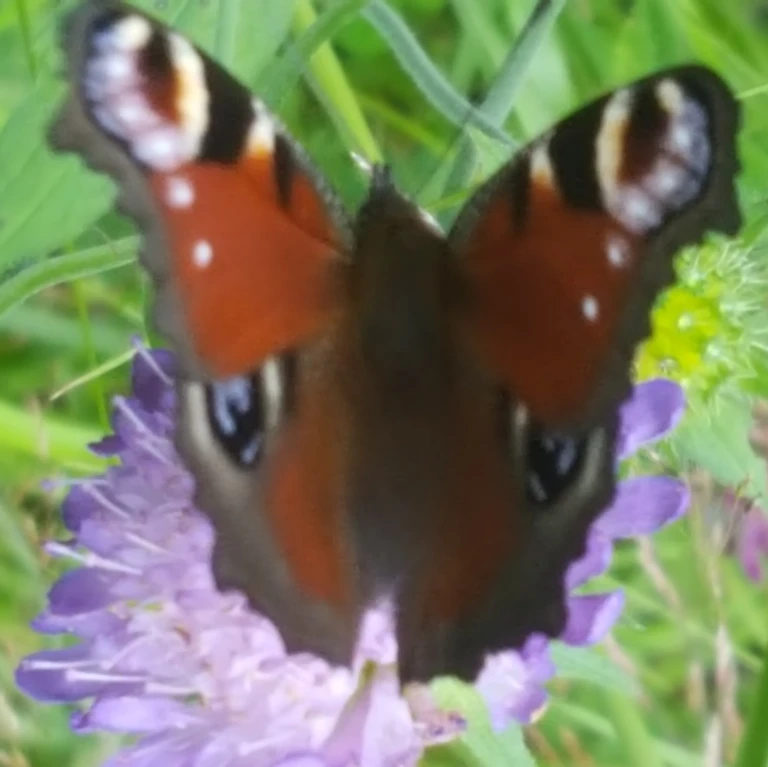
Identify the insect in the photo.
Aglais io
